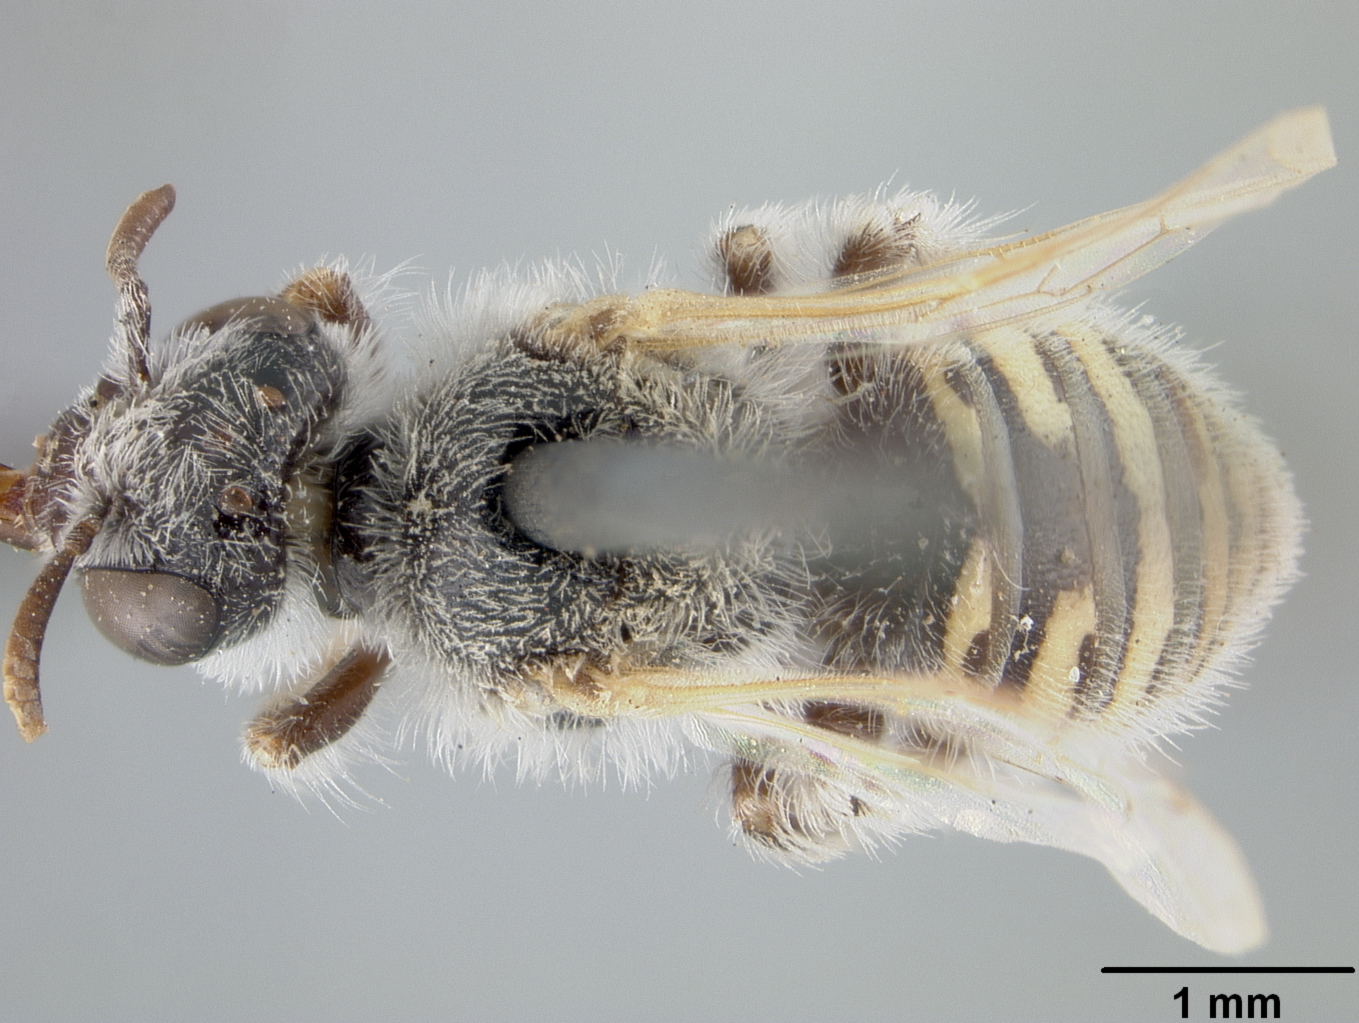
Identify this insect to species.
Calliopsis meliloti
